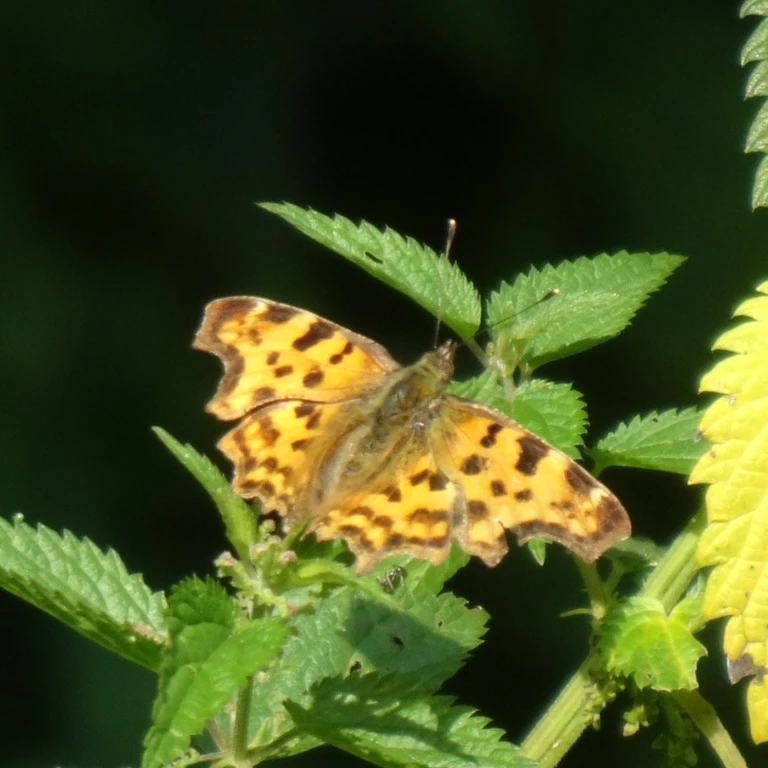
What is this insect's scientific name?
Polygonia c-album
